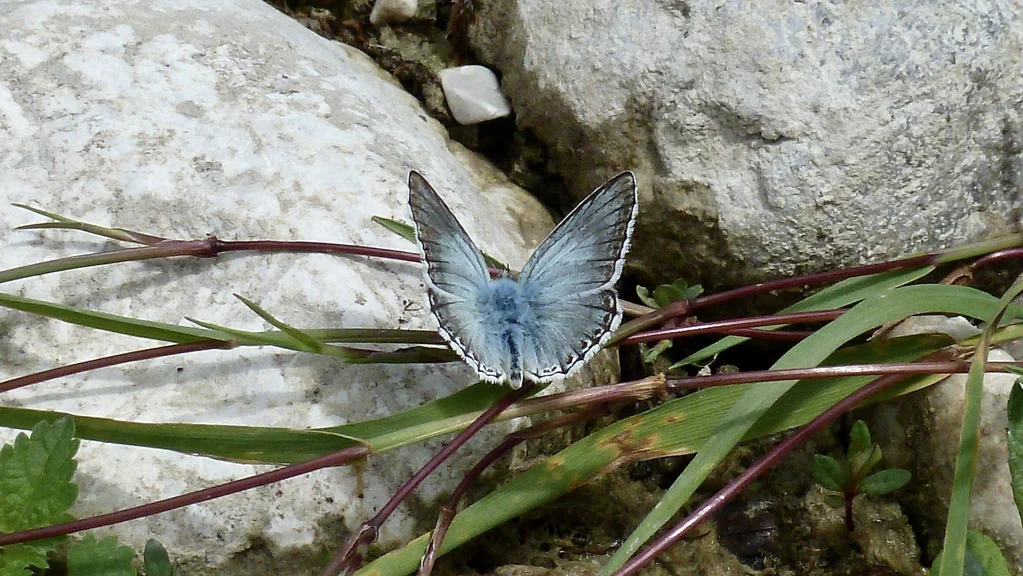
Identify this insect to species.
Lysandra coridon
